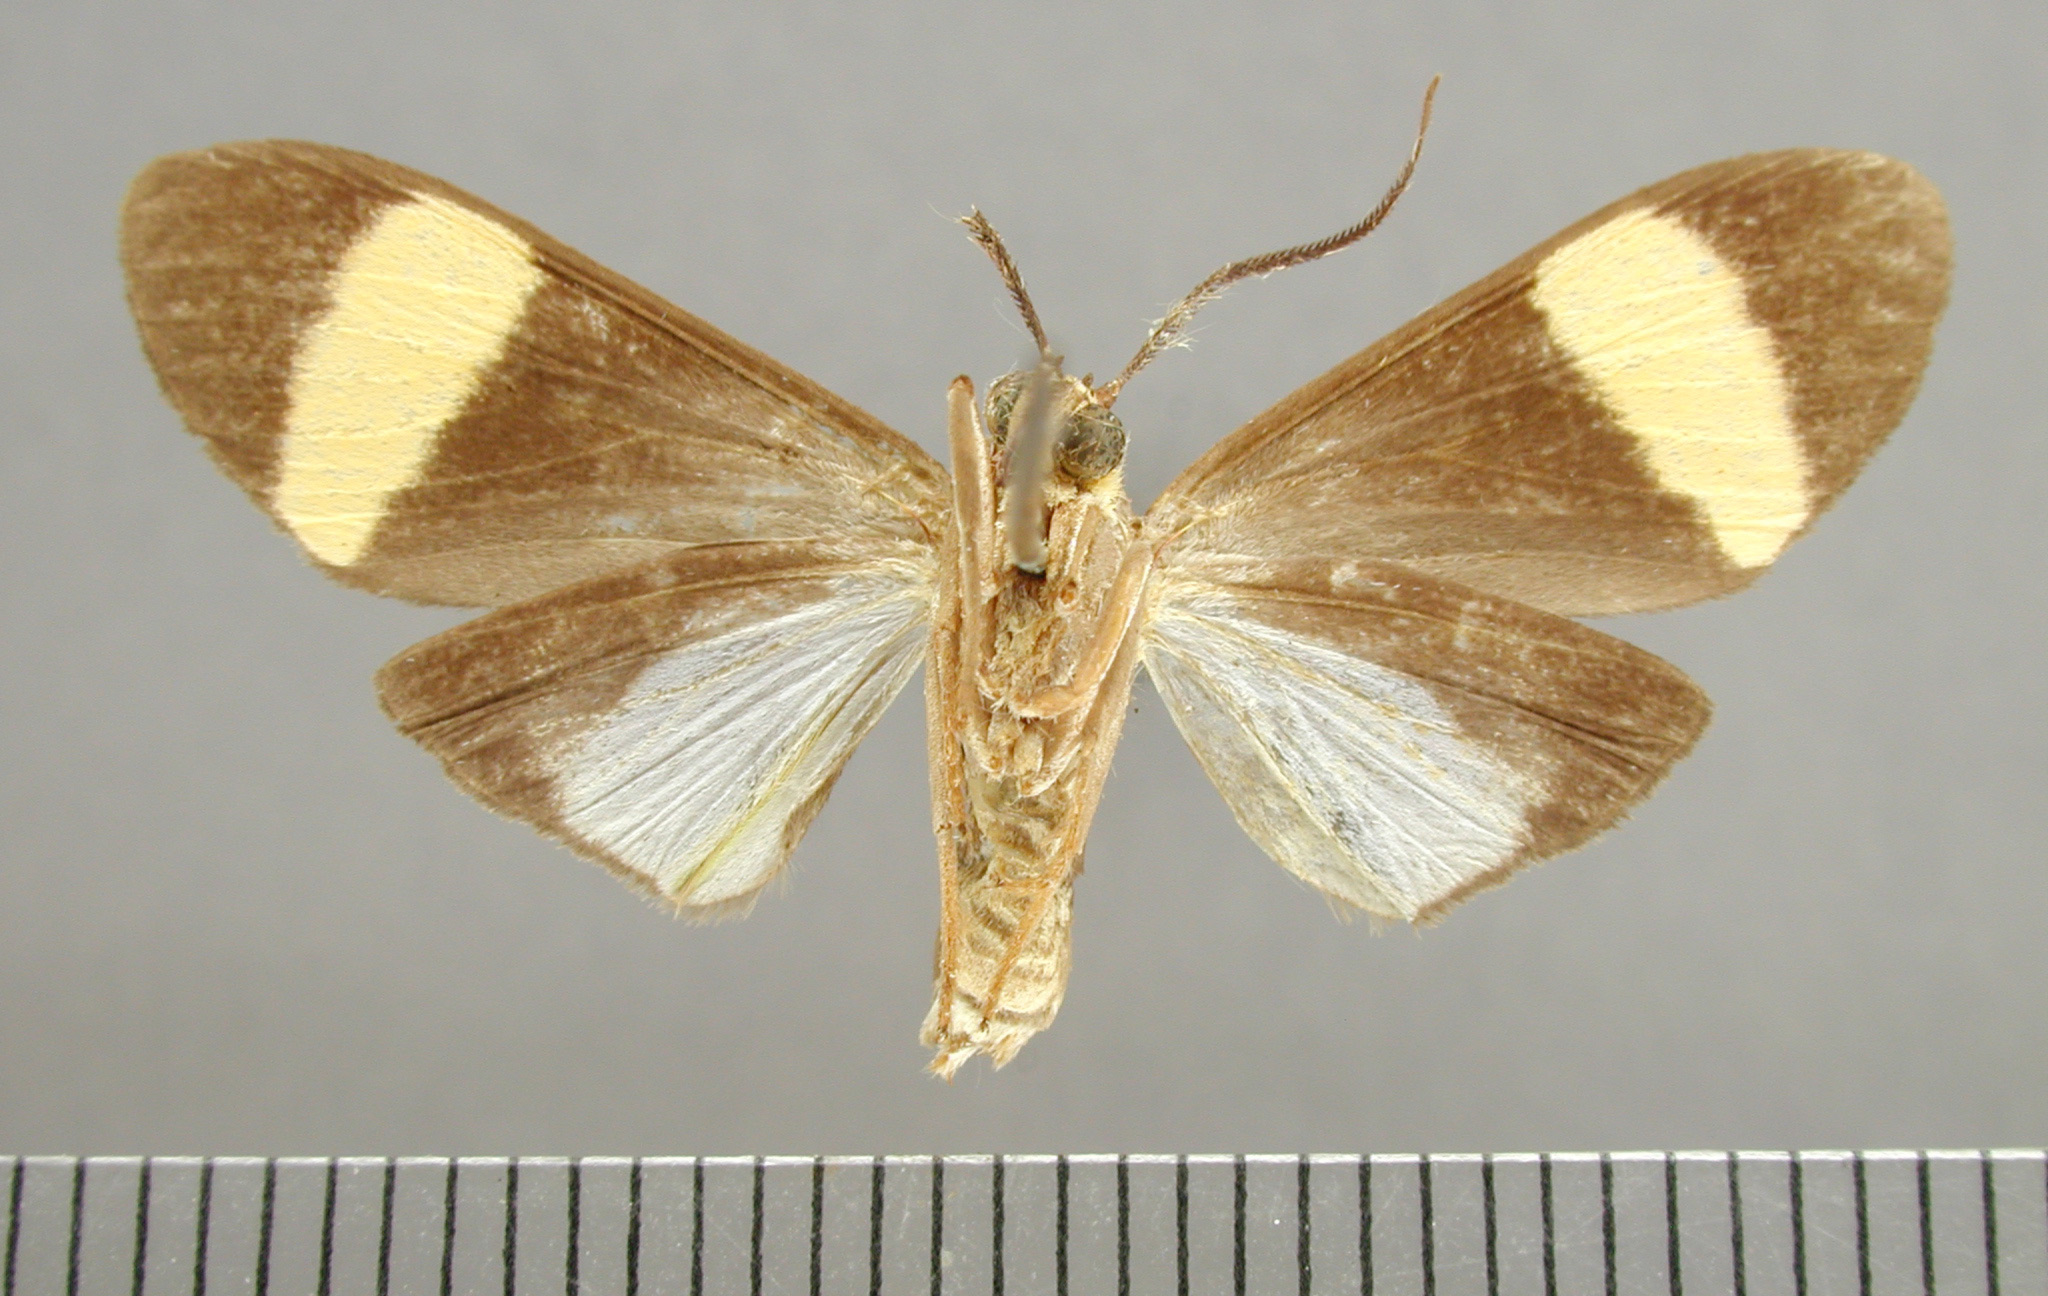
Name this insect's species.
Desmotricha metapolia
